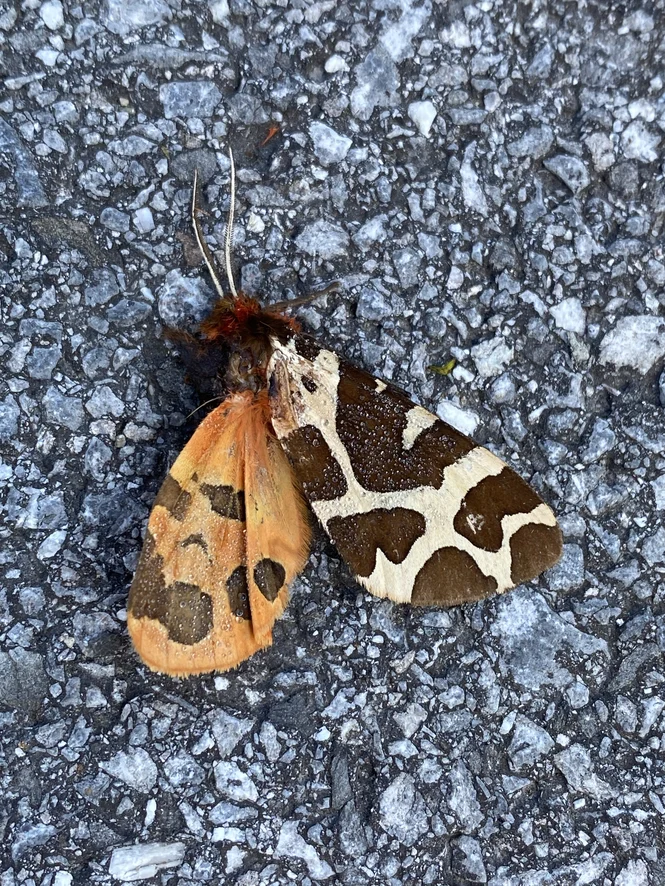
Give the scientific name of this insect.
Arctia caja
